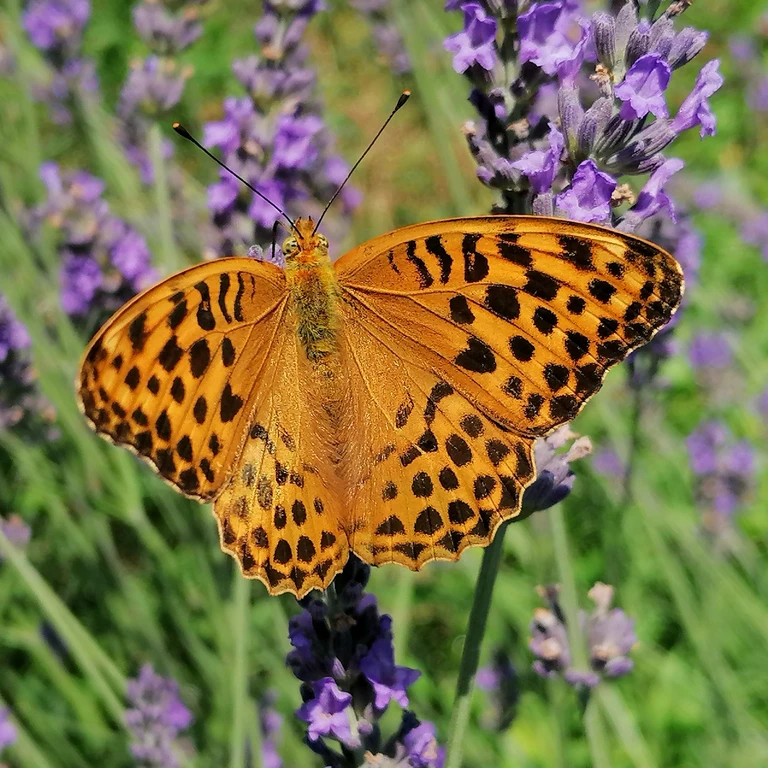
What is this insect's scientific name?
Argynnis paphia
